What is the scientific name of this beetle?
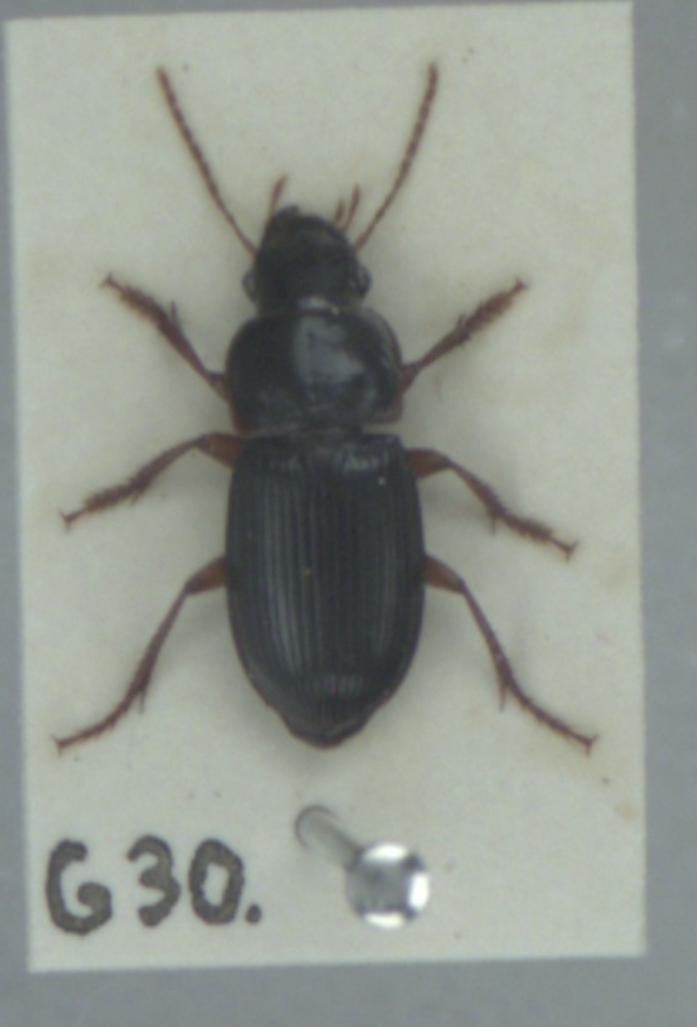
Harpalus latus
